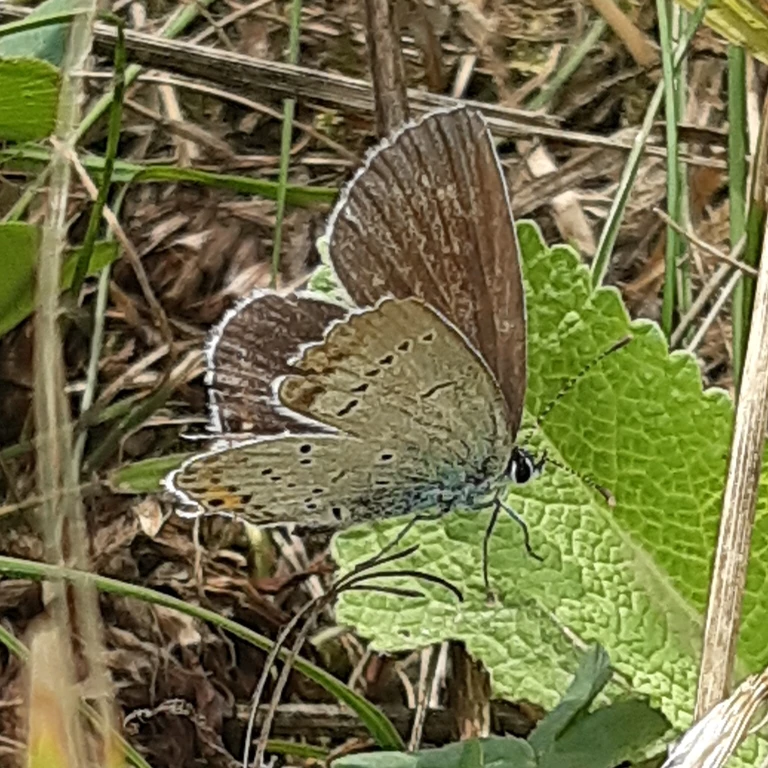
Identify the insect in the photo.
Cupido argiades (also Elkalyce argiades)
